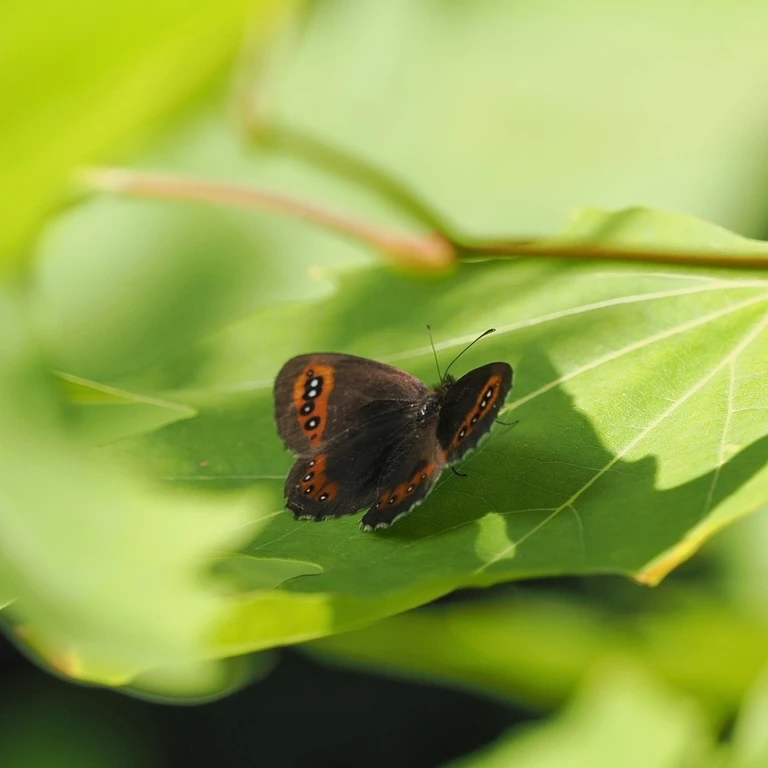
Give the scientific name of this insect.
Erebia aethiops
